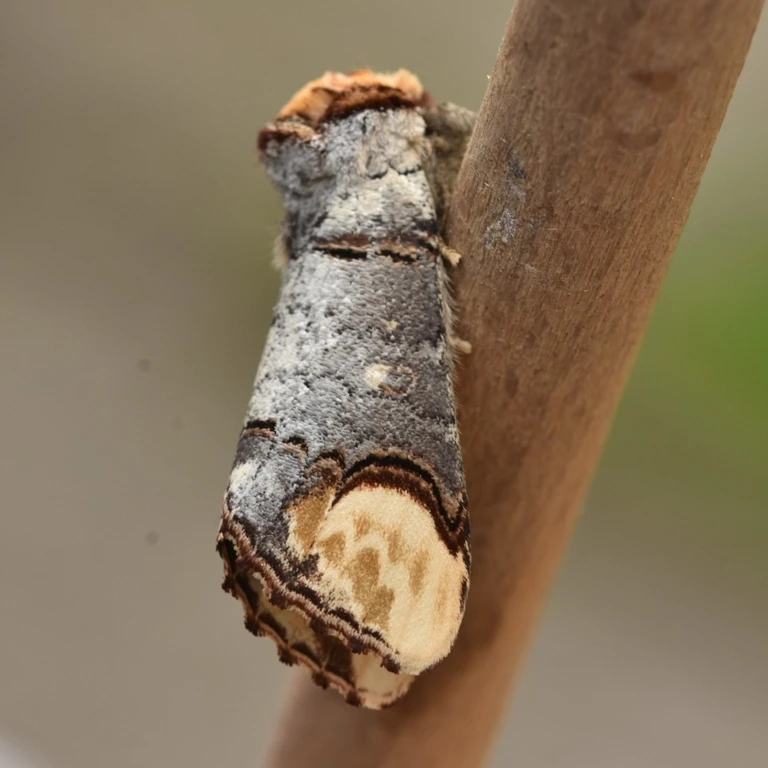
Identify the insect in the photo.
Phalera bucephala
